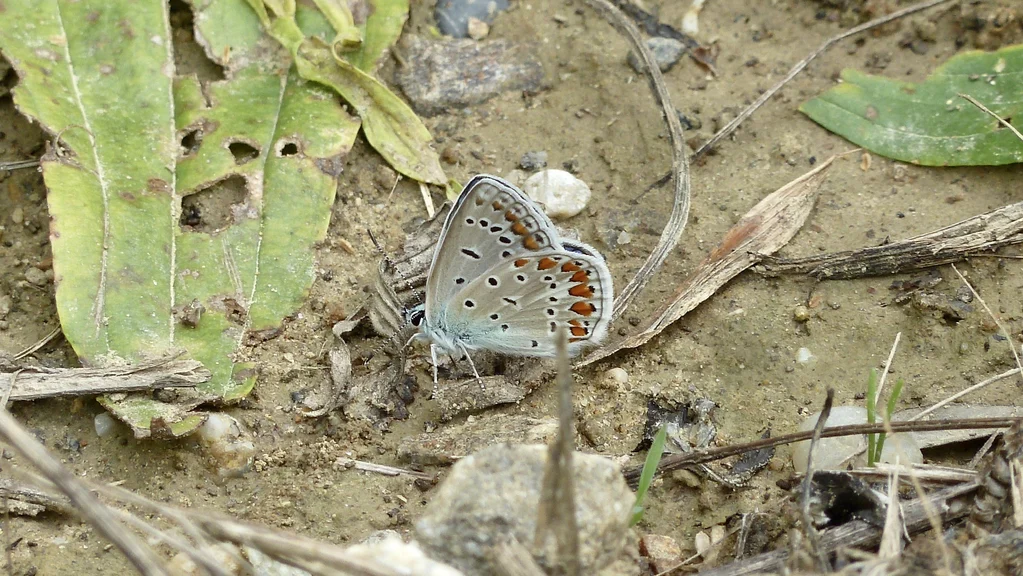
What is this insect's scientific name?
Polyommatus icarus
